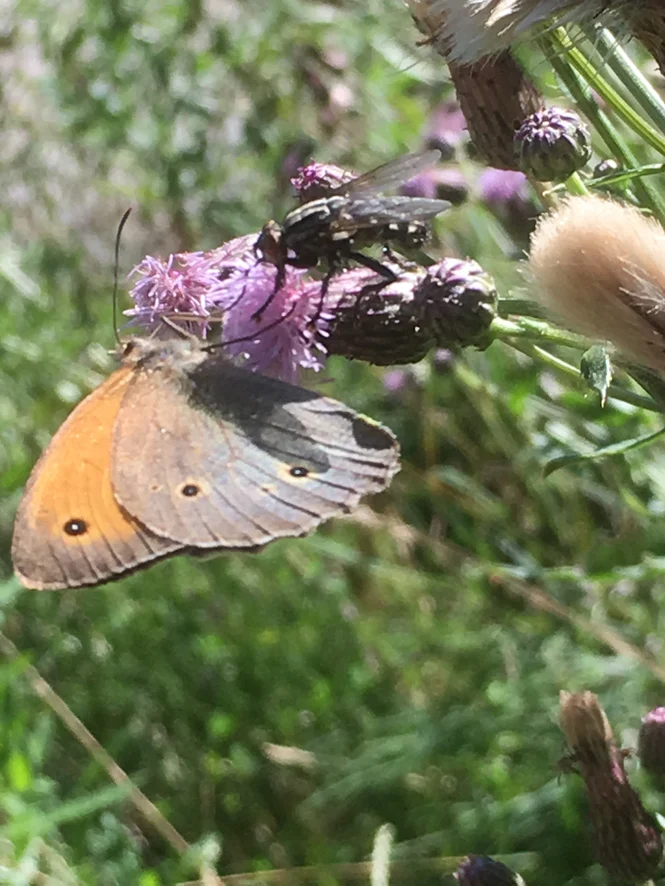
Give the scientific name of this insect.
Maniola jurtina
